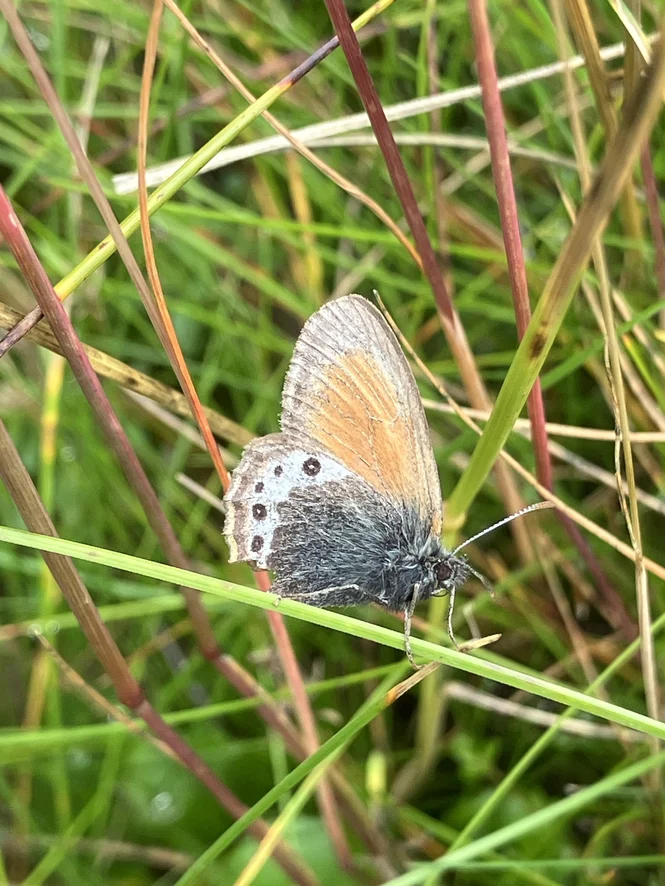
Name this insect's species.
Coenonympha gardetta
